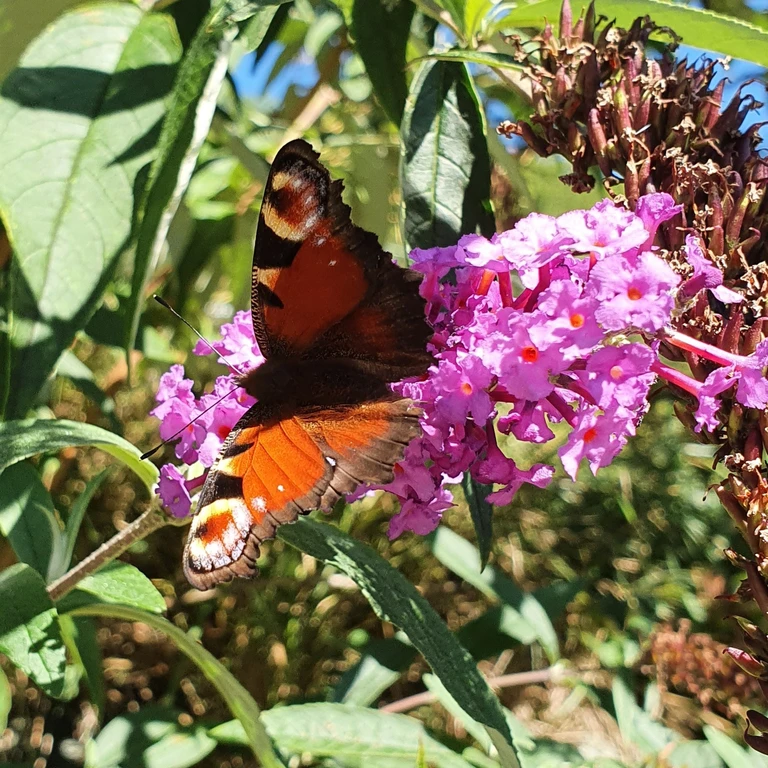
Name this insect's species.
Aglais io
